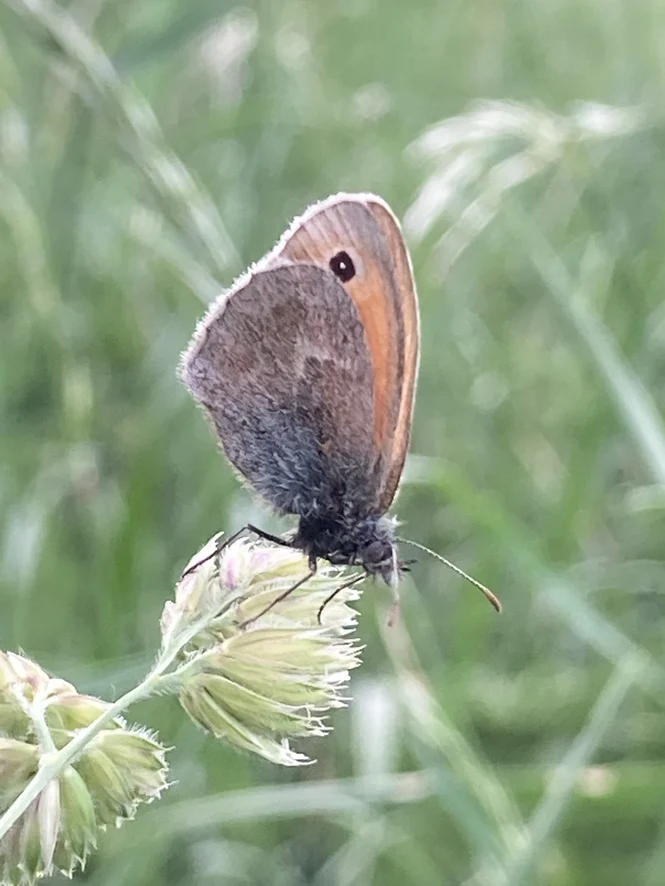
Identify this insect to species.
Coenonympha pamphilus
